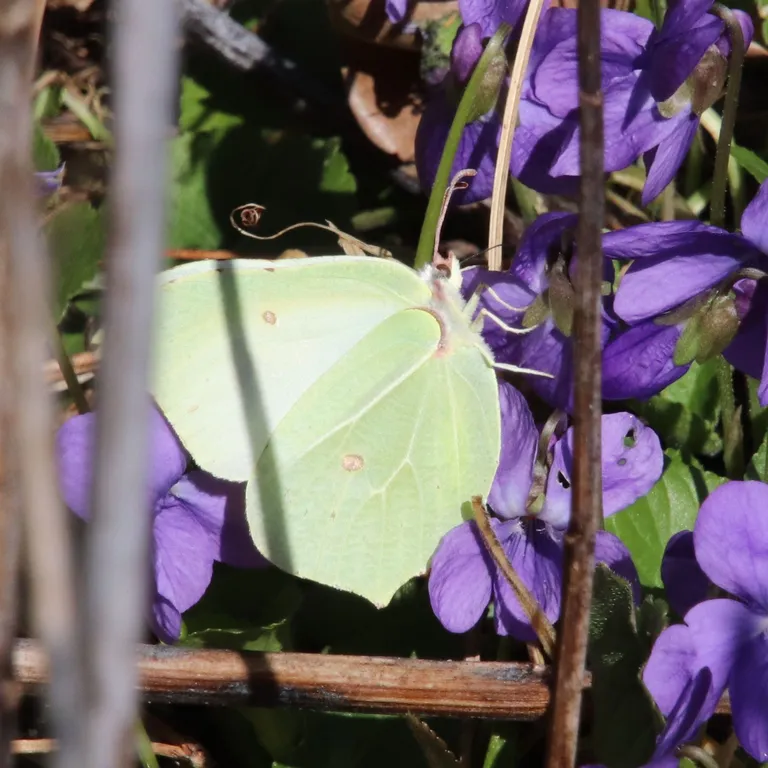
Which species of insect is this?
Gonepteryx rhamni
